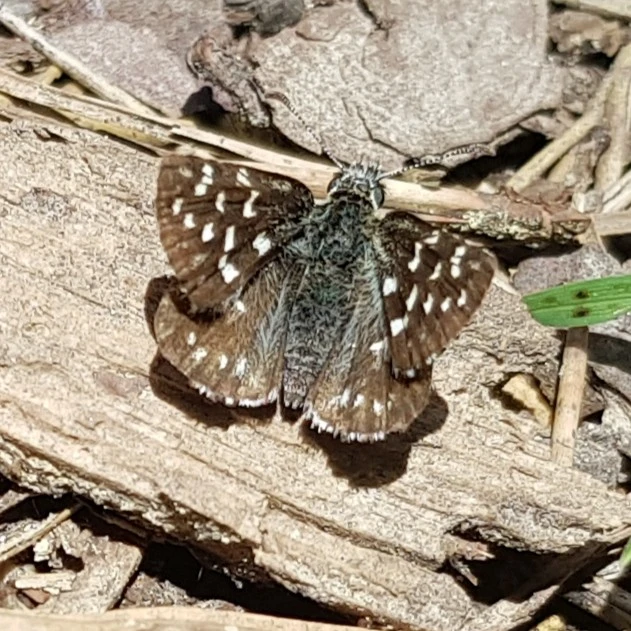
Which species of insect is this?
Pyrgus malvae
